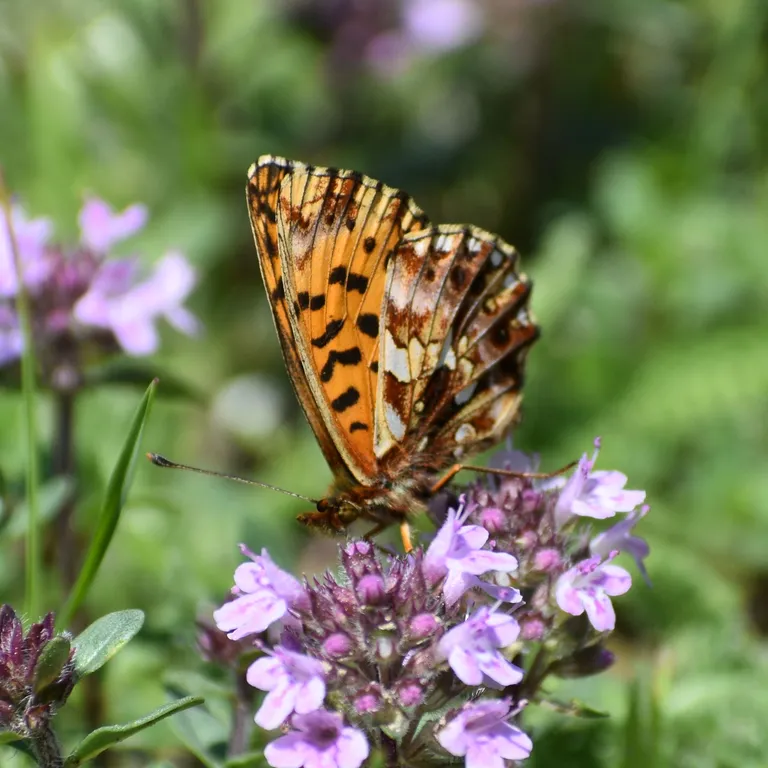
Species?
Boloria dia
